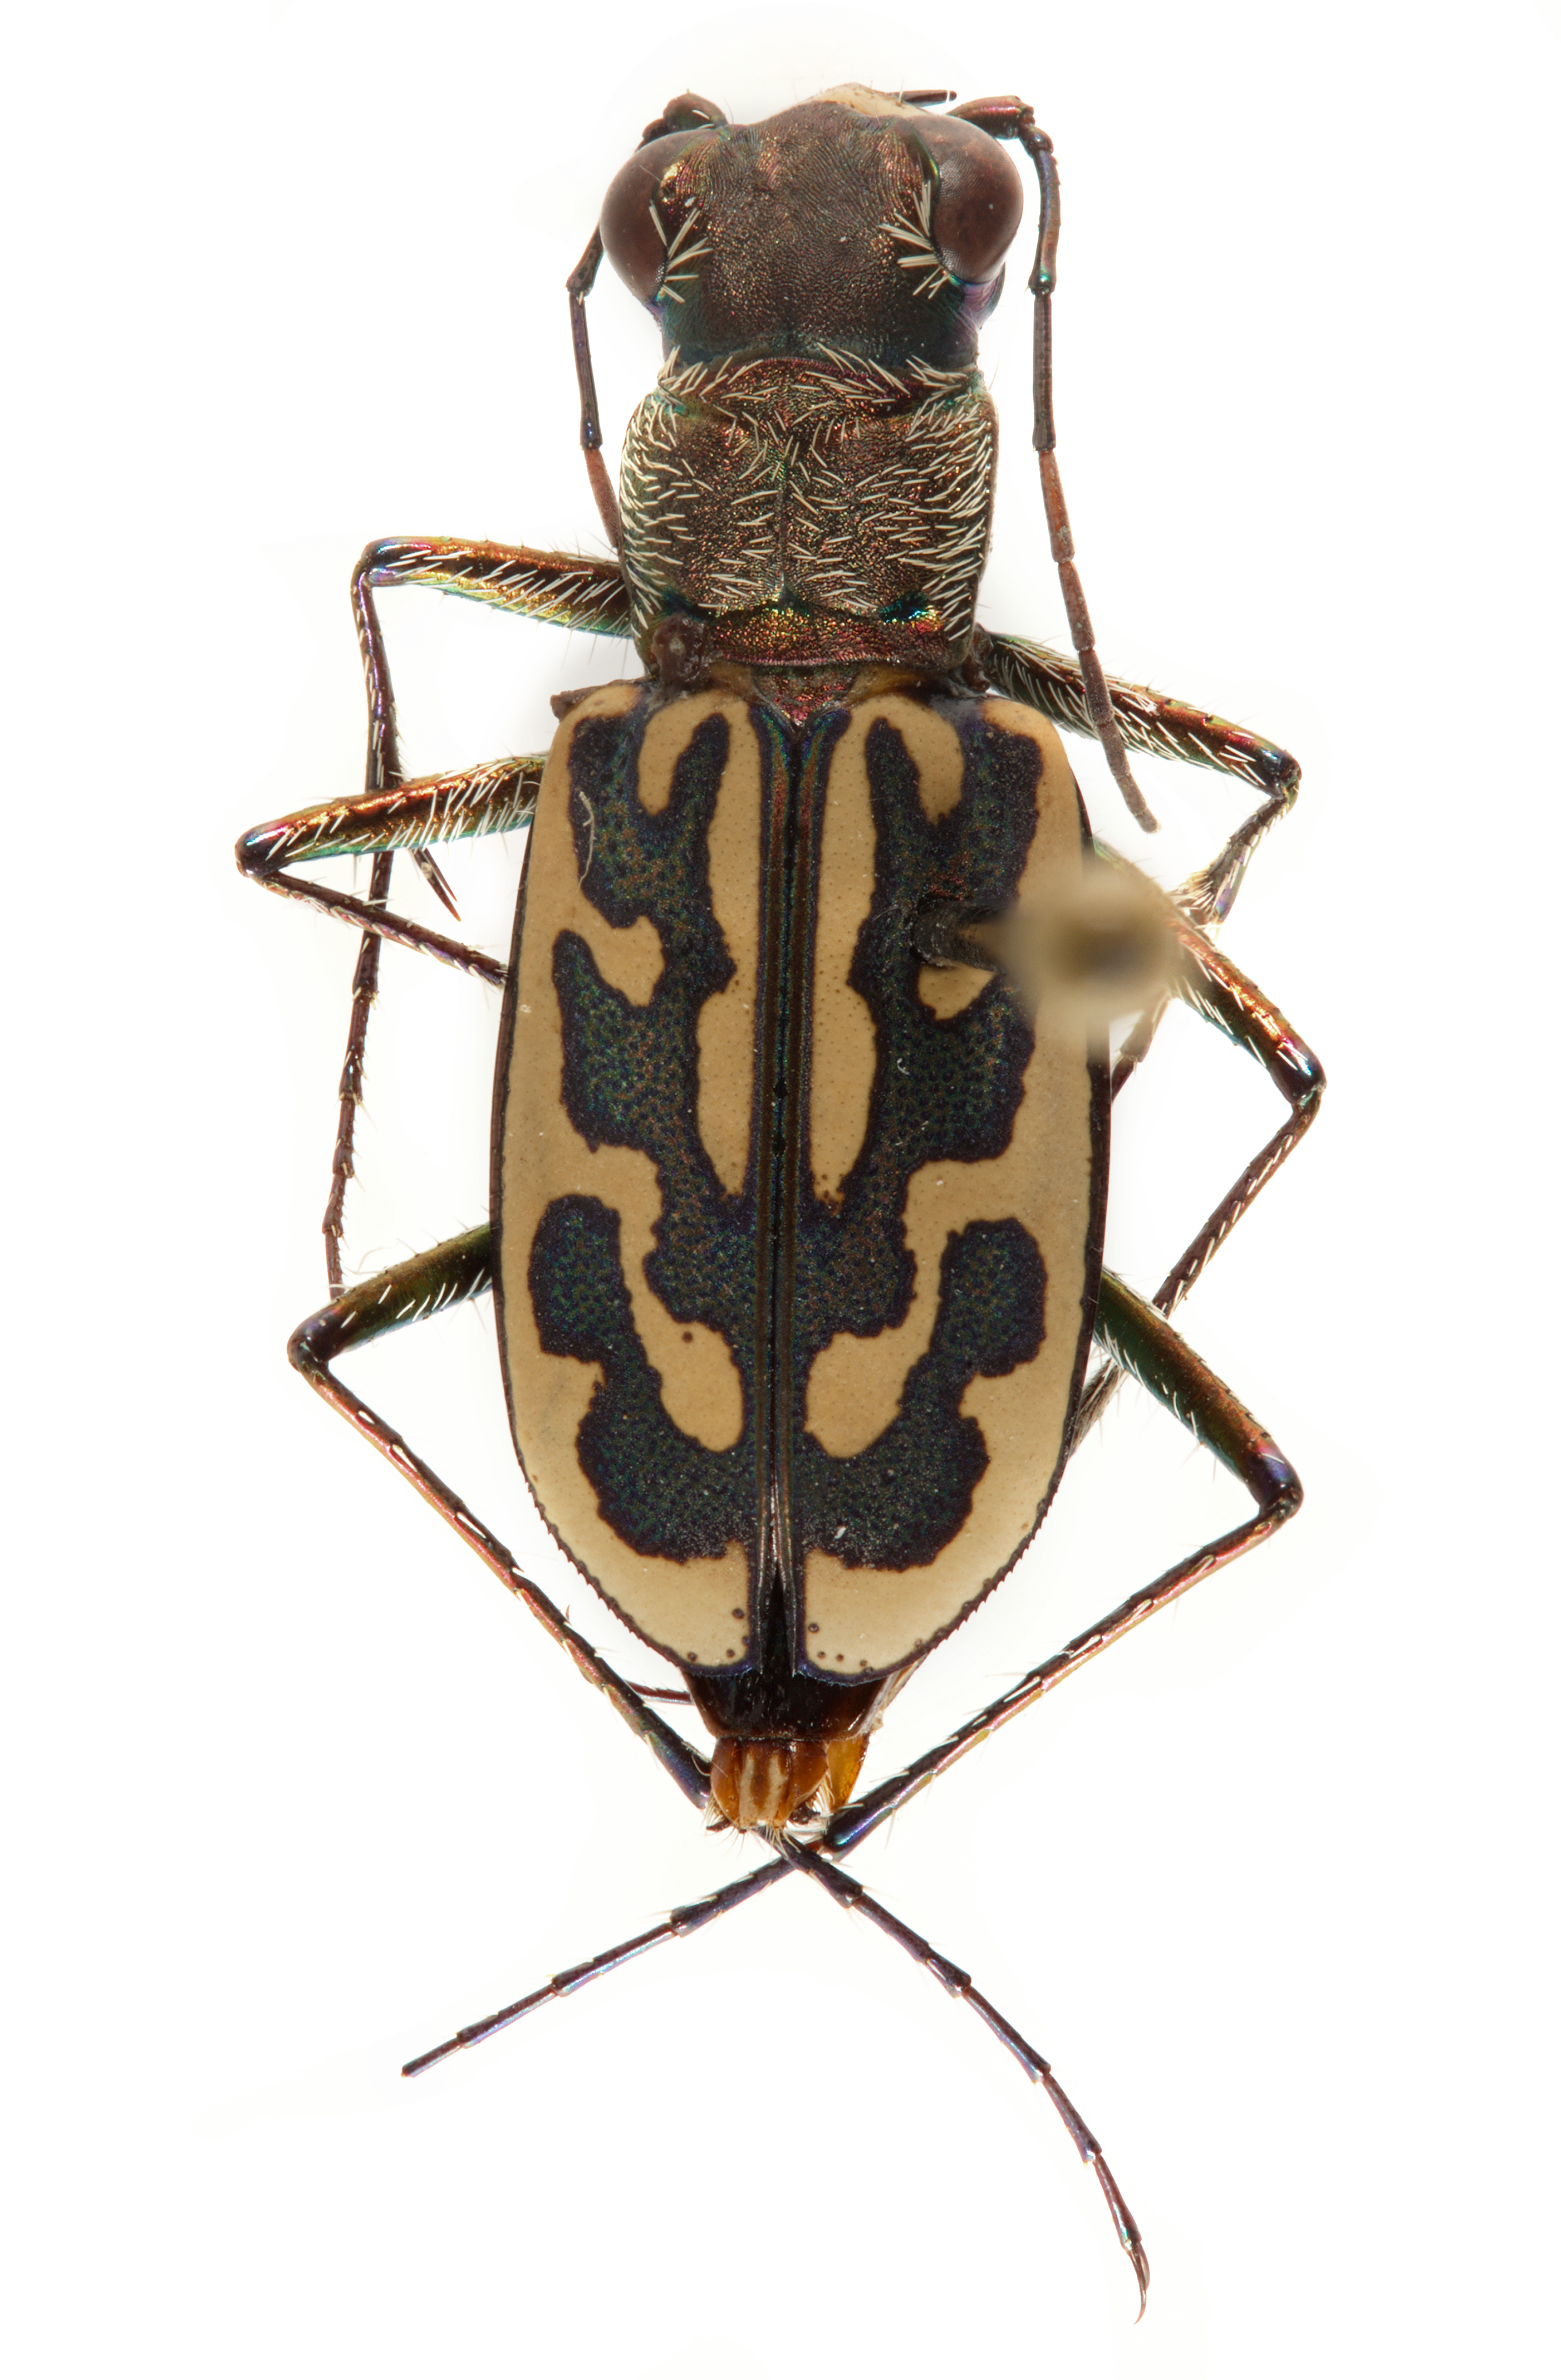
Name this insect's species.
Lophyra fasciculicornis
